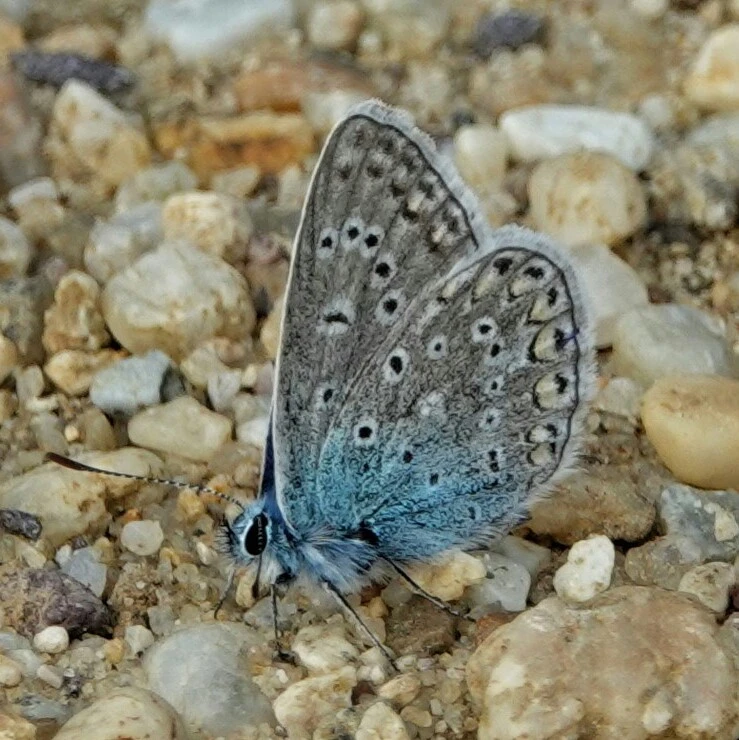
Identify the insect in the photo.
Polyommatus icarus
